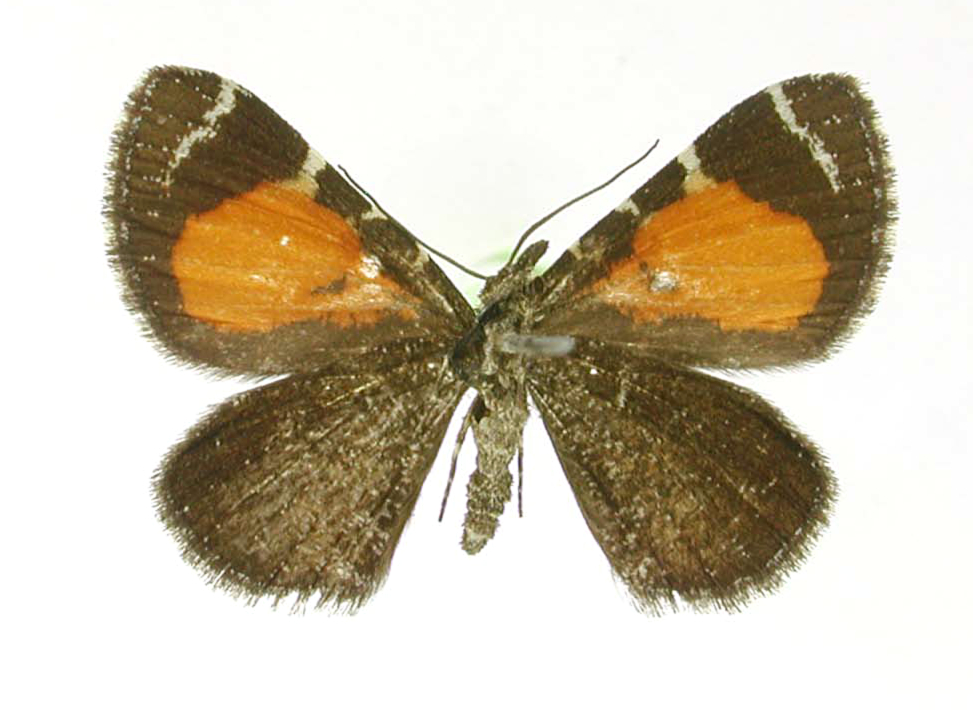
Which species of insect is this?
Scordylia jacintina
